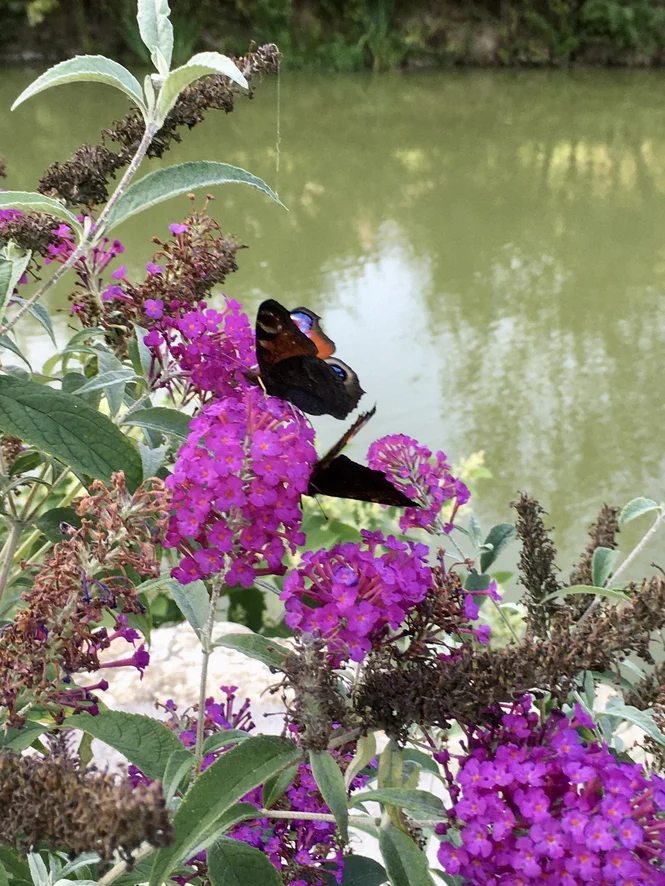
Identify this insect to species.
Aglais io
